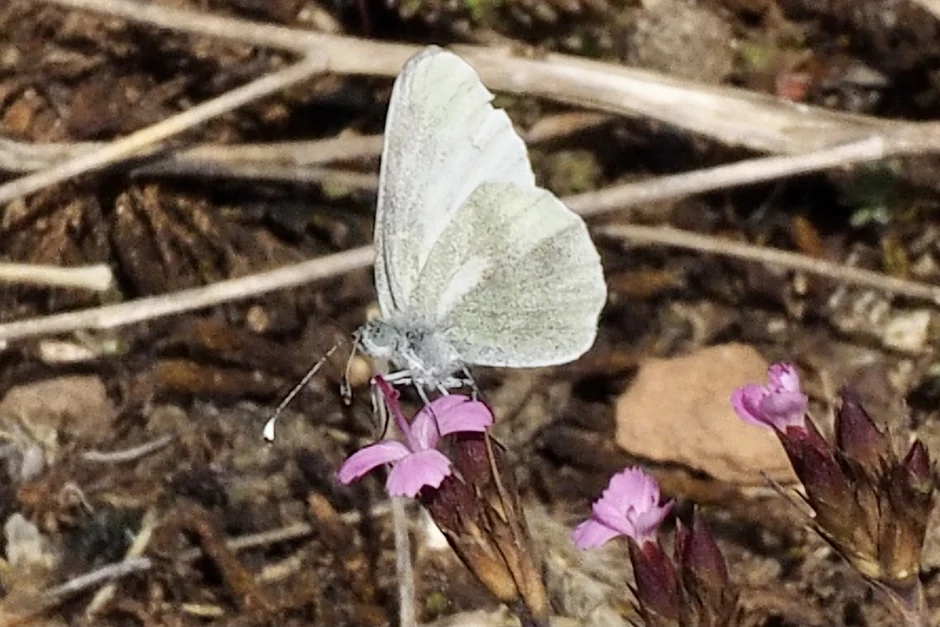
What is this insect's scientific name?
Leptidea sinapis/juvernica
